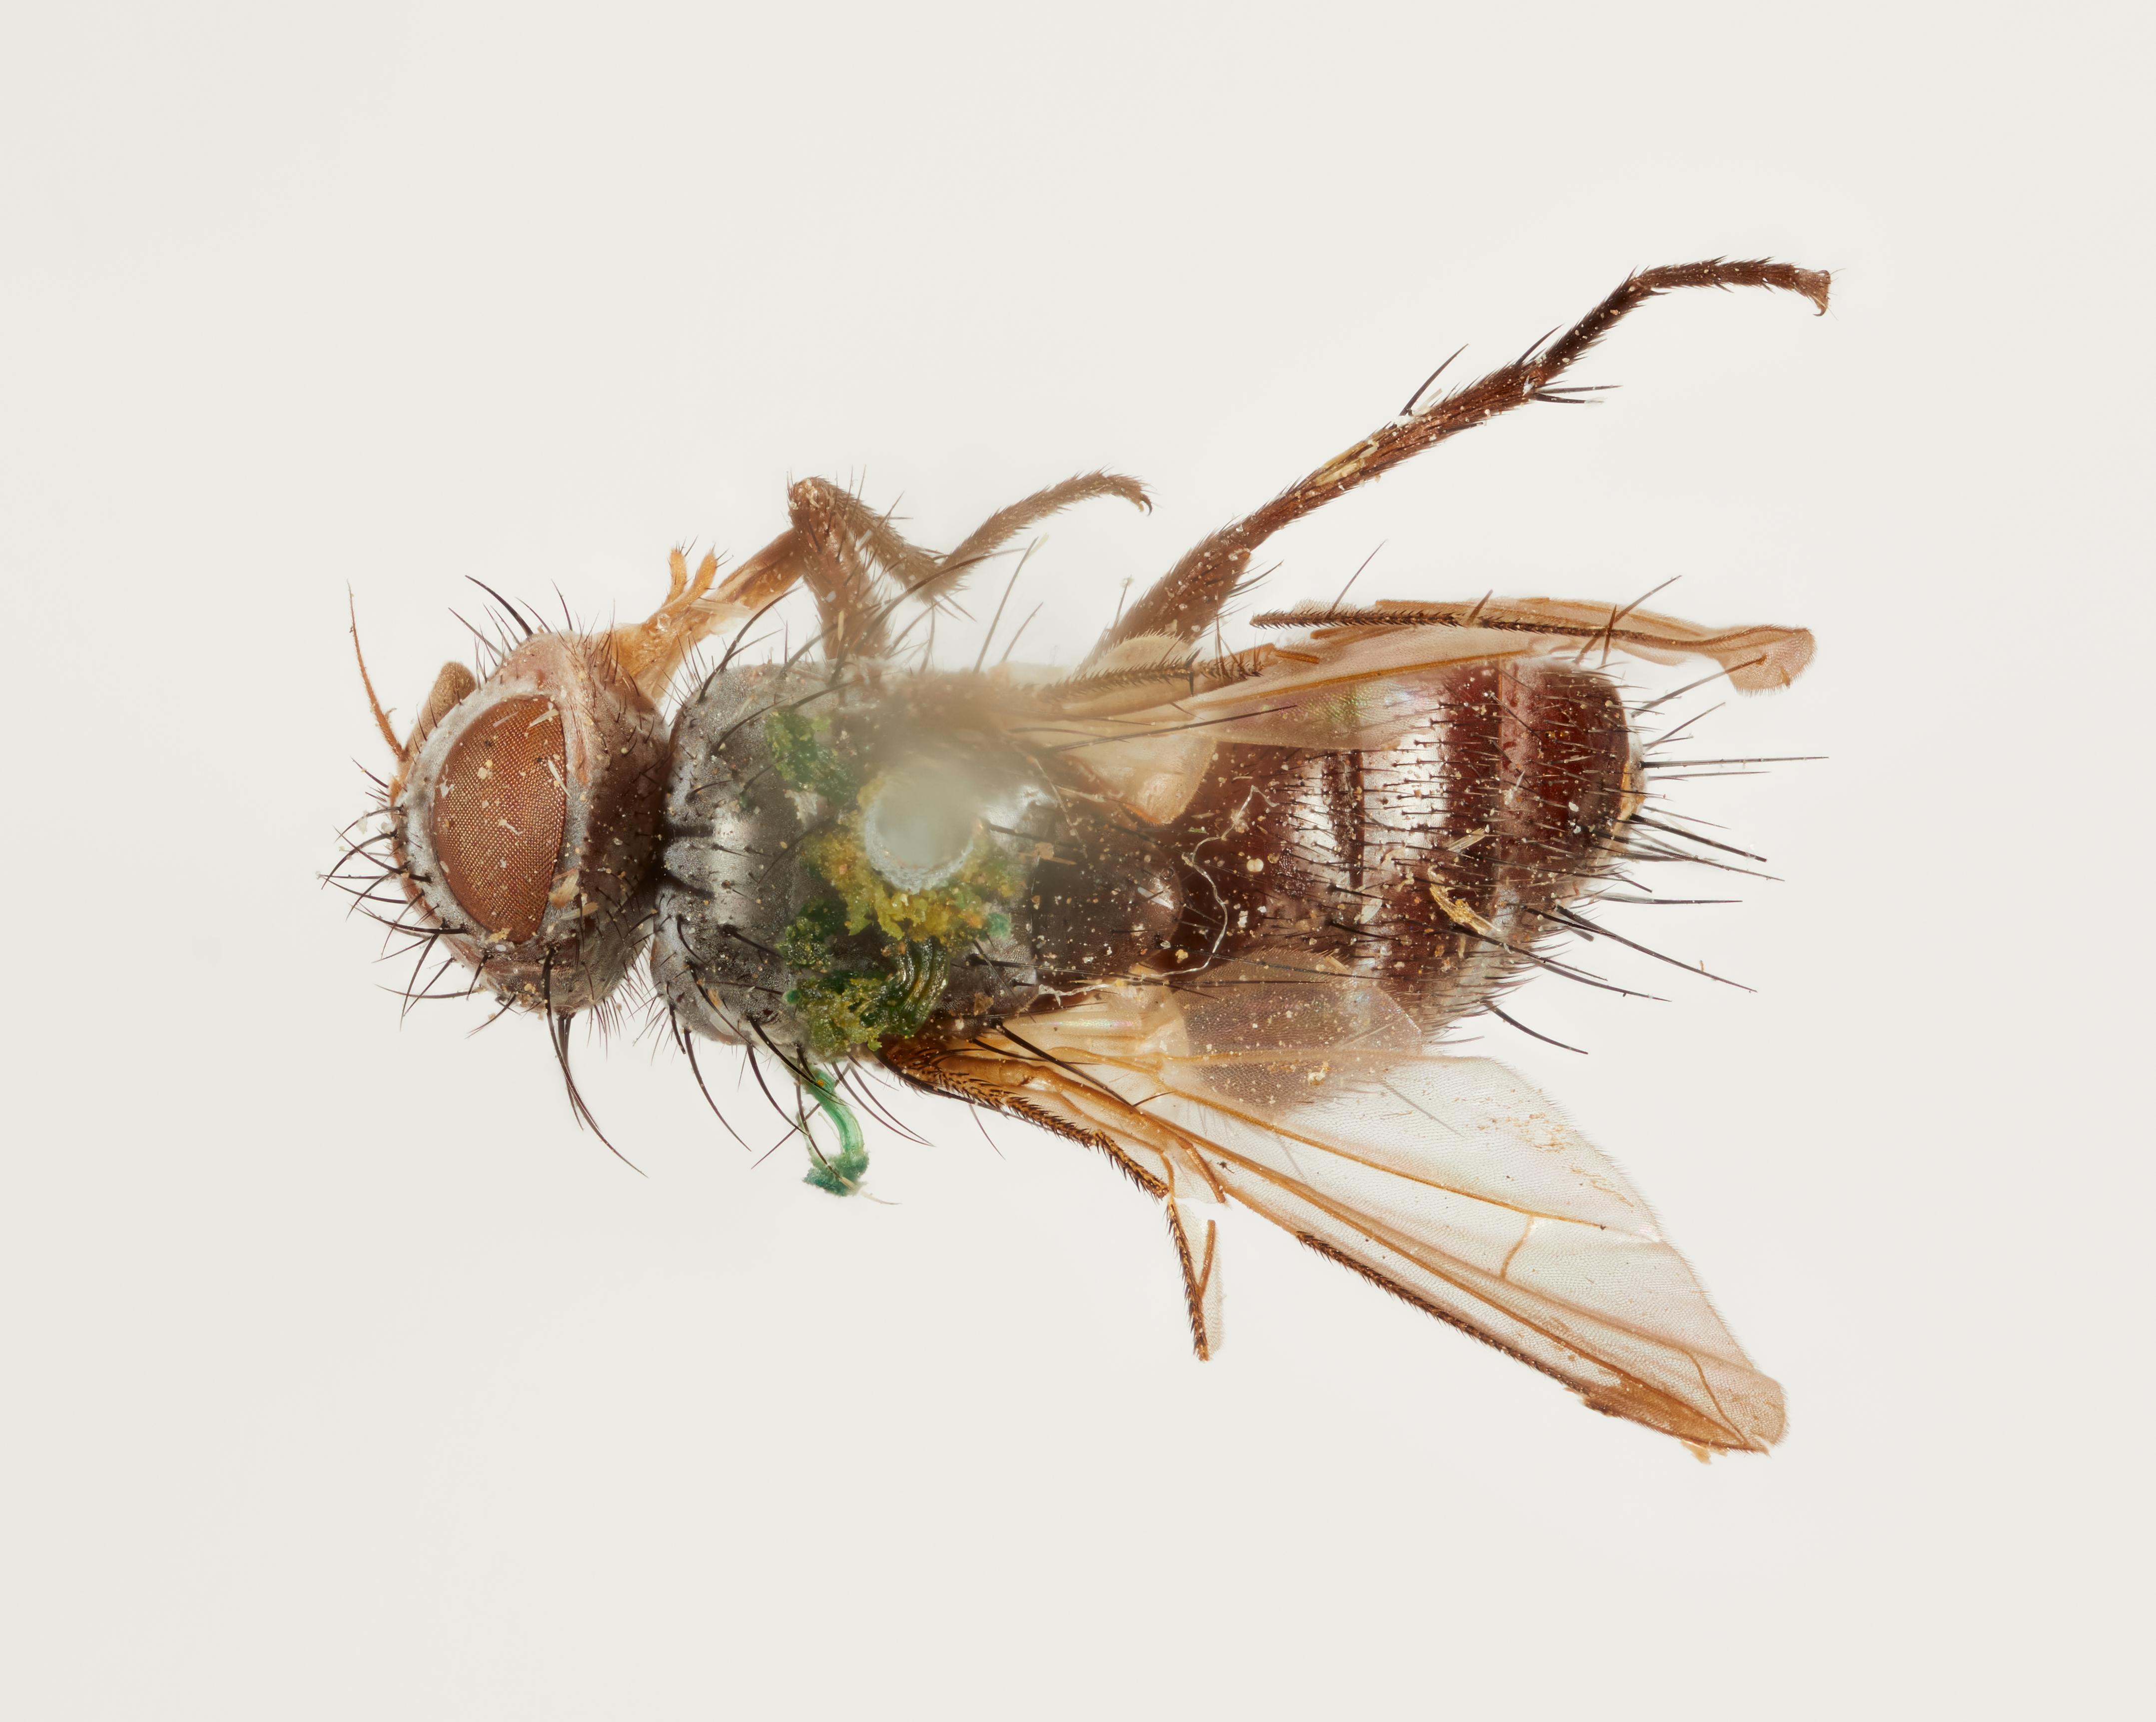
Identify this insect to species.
Admontia unispinosa
